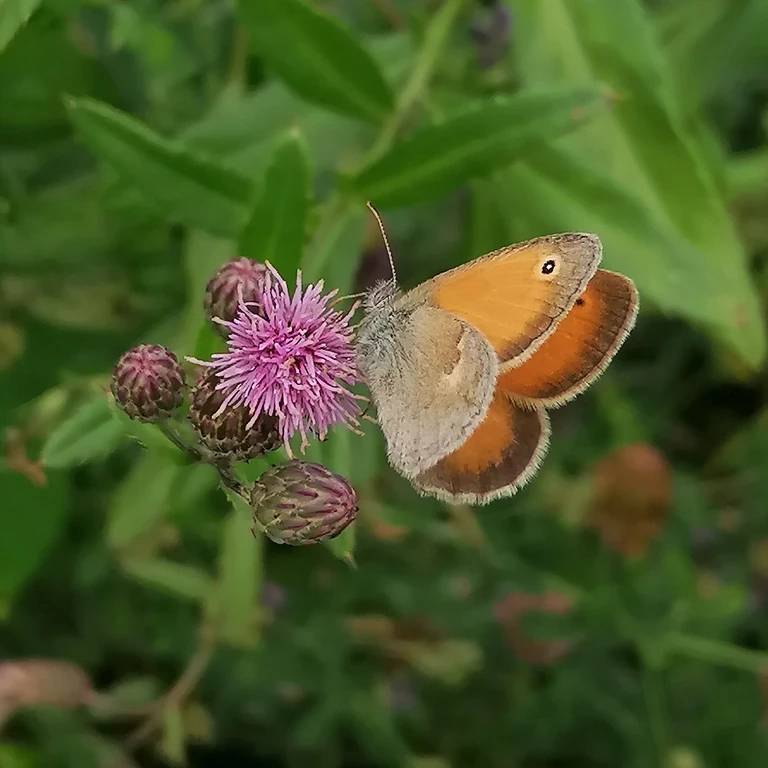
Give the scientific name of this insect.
Coenonympha pamphilus
